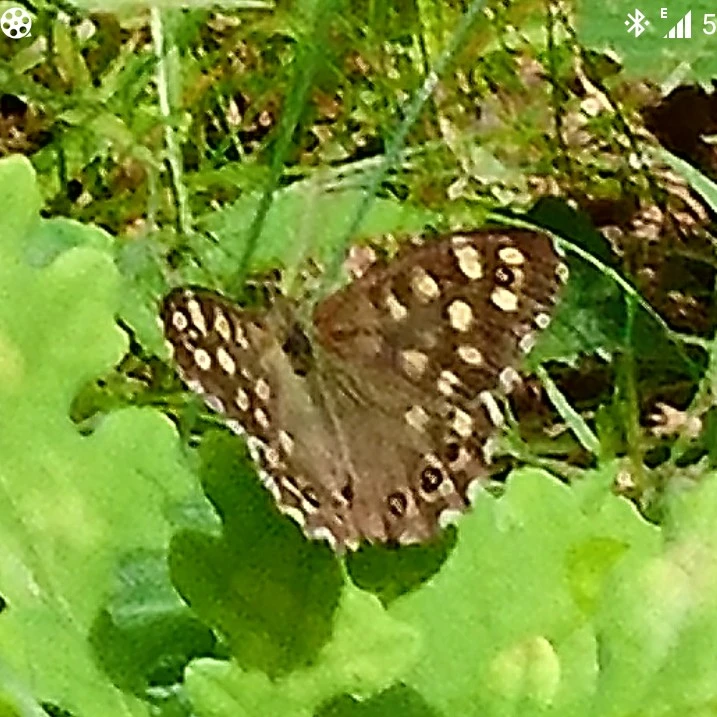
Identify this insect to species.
Pararge aegeria
